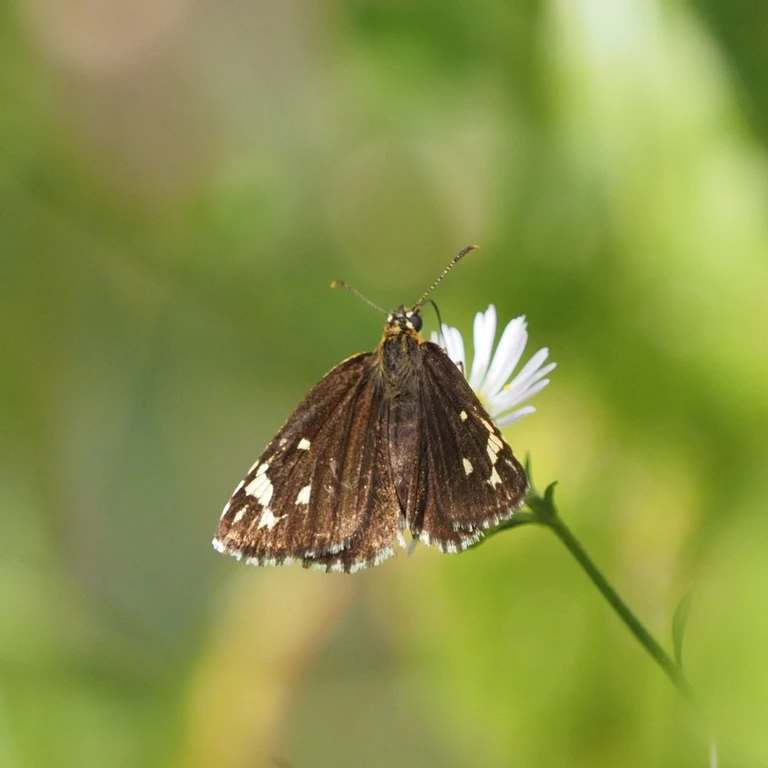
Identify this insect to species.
Heteropterus morpheus
